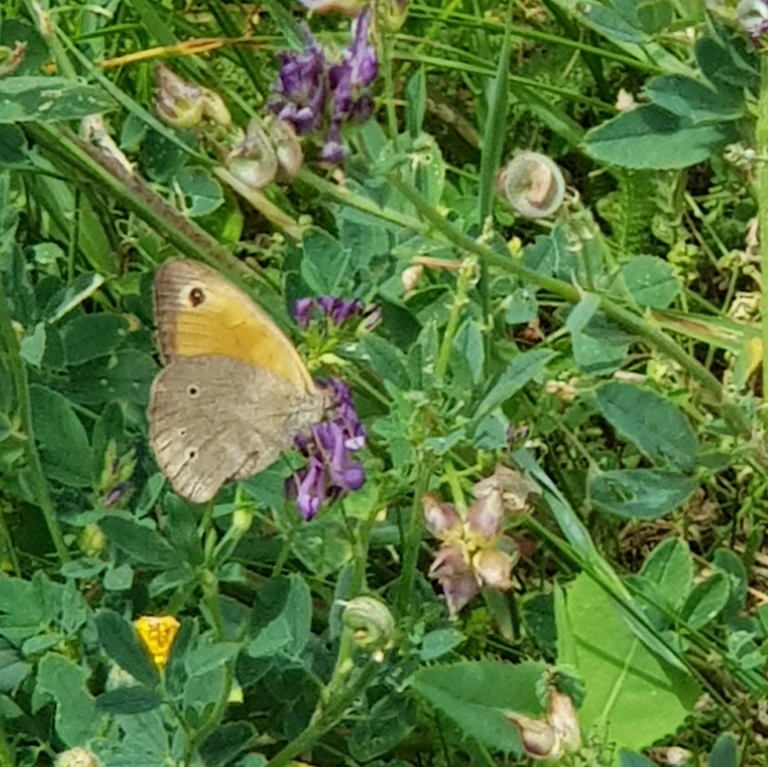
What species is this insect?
Maniola jurtina
